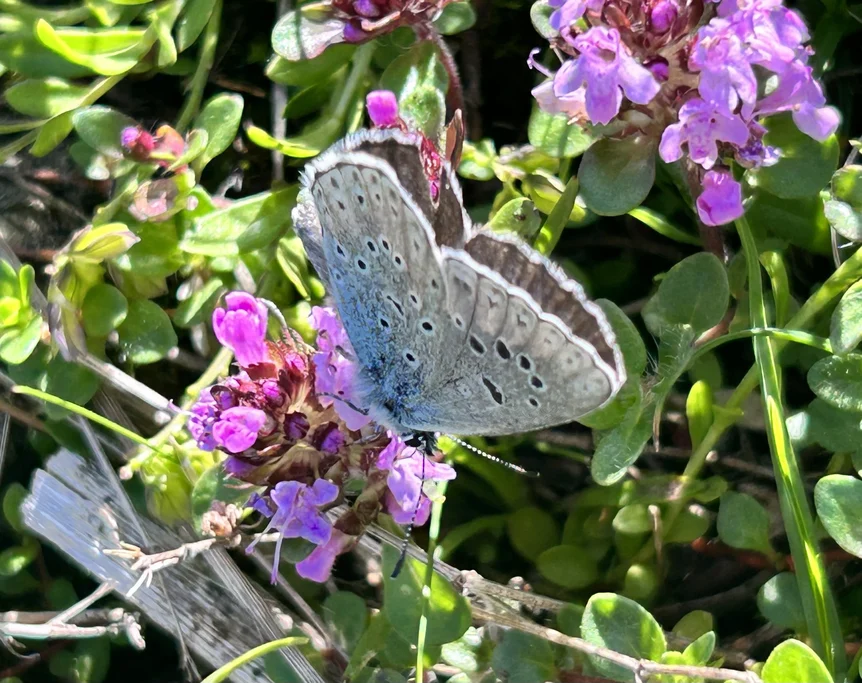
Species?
Phengaris arion (also Maculinea arion)
